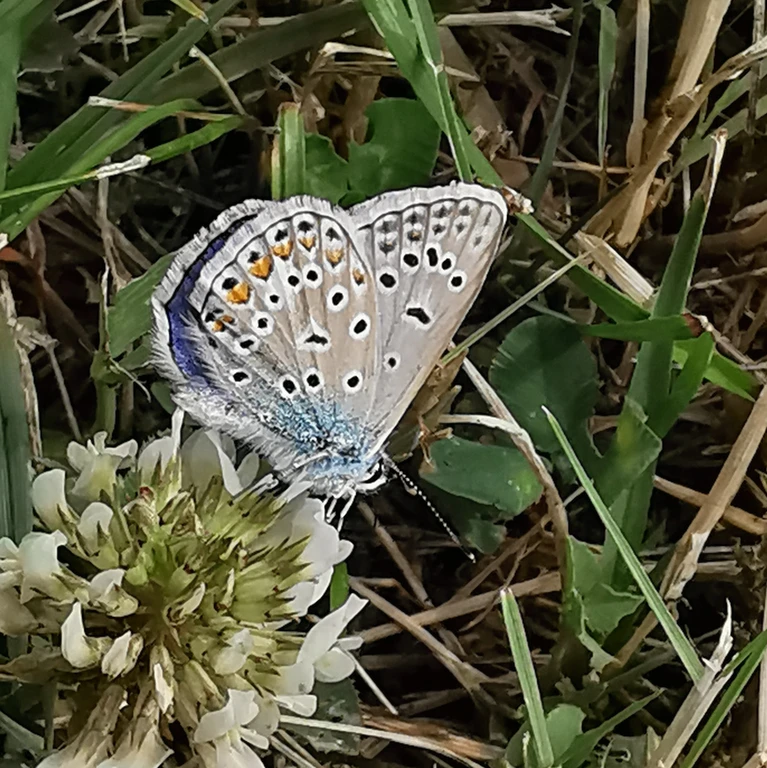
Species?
Polyommatus icarus
